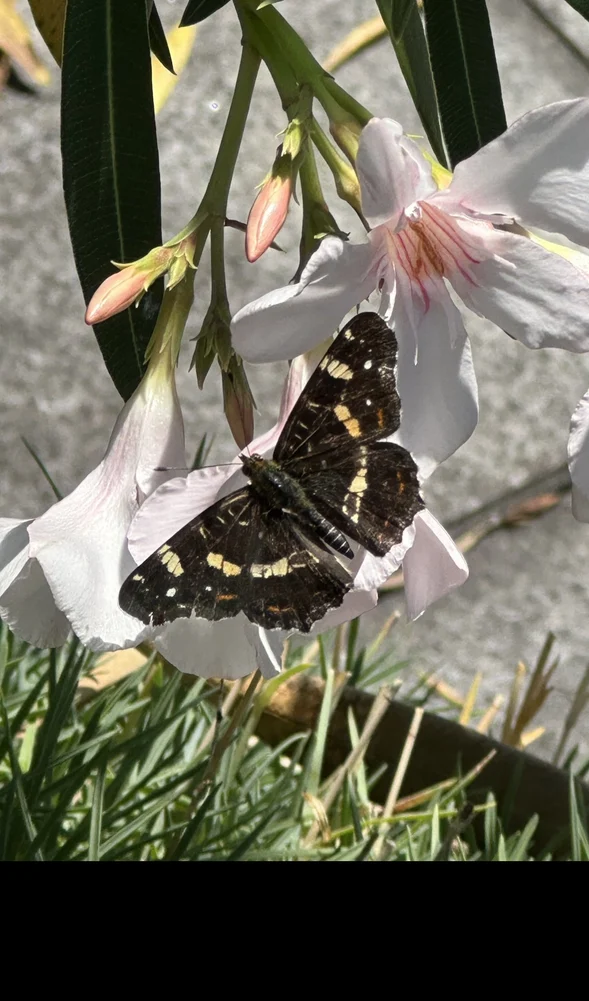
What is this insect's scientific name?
Araschnia levana
